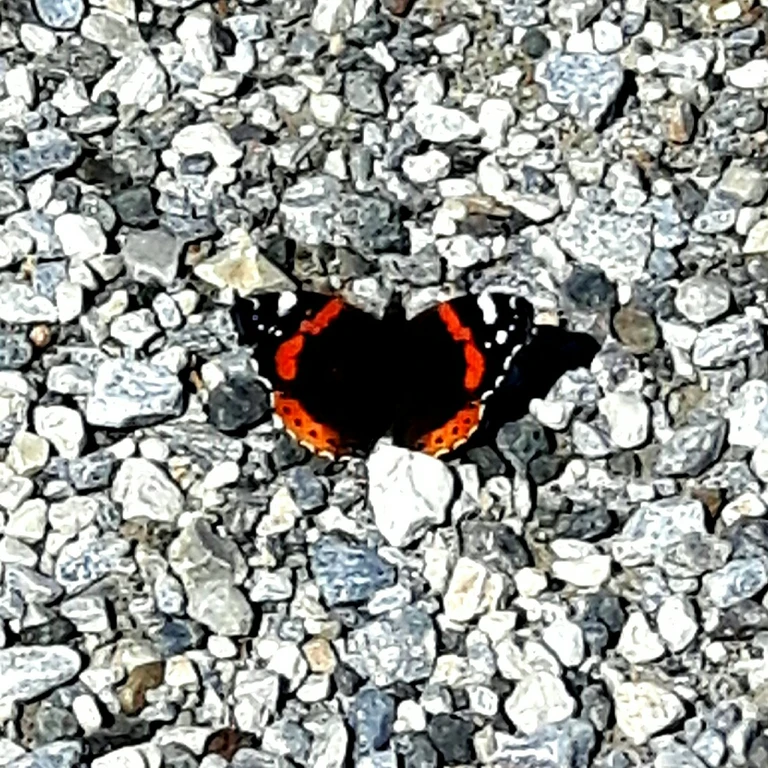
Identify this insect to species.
Vanessa atalanta
